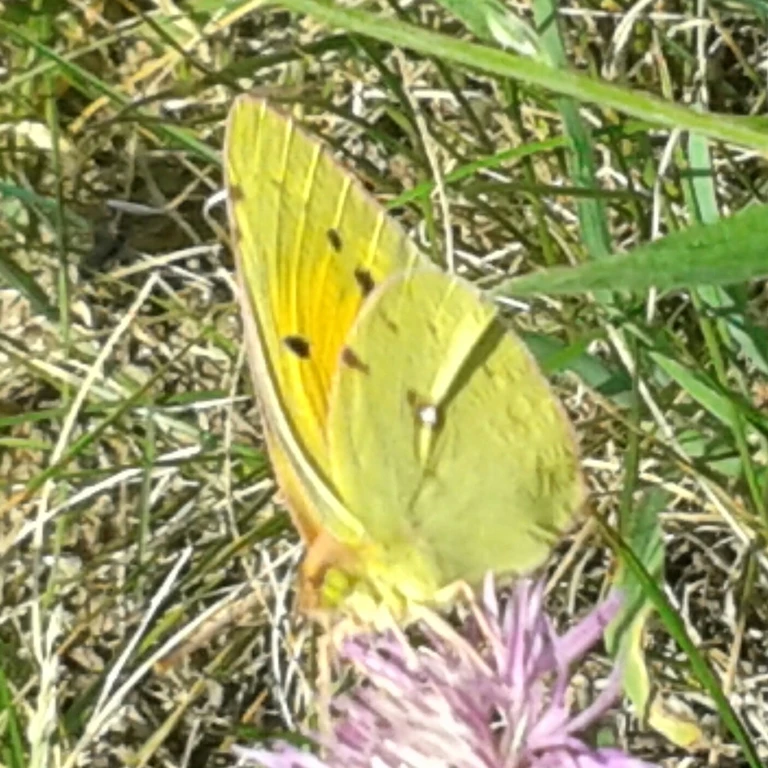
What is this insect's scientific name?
Colias croceus
